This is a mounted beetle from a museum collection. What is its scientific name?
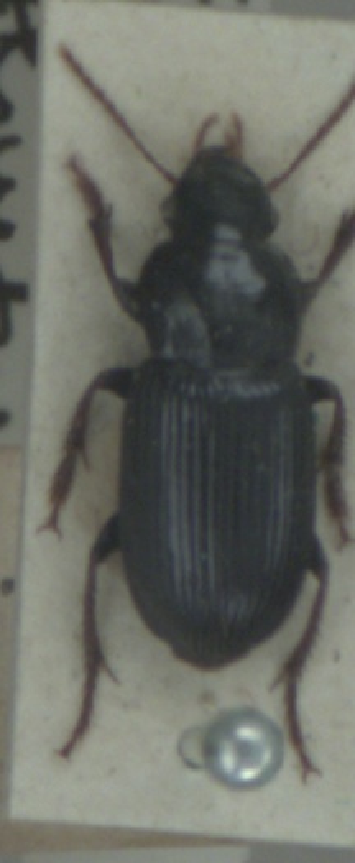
Harpalus attenuatus
